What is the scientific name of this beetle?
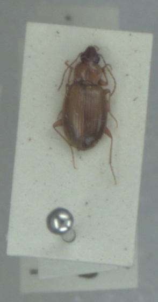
Ocys harpaloides
